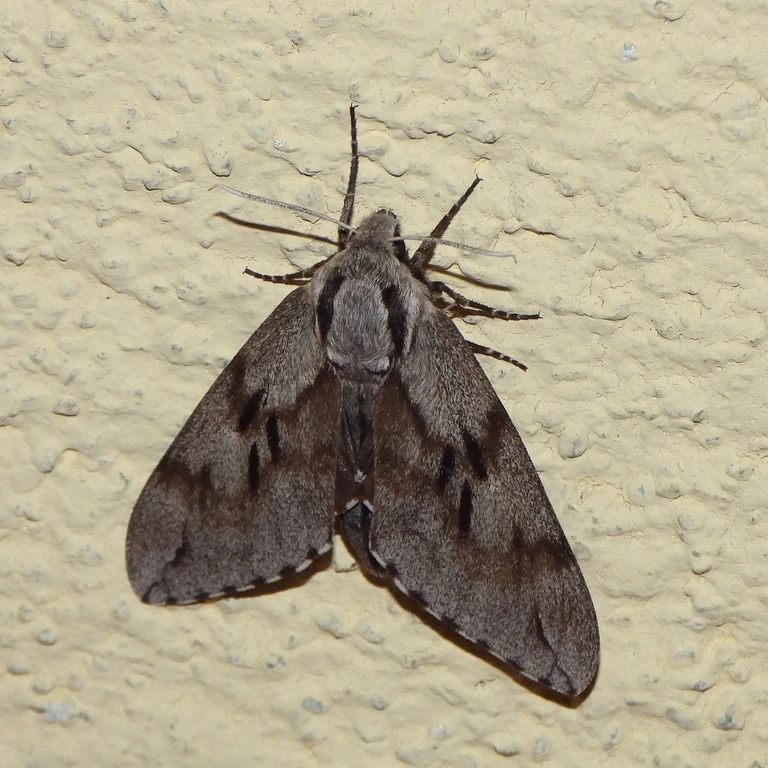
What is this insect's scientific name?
Sphinx pinastri
